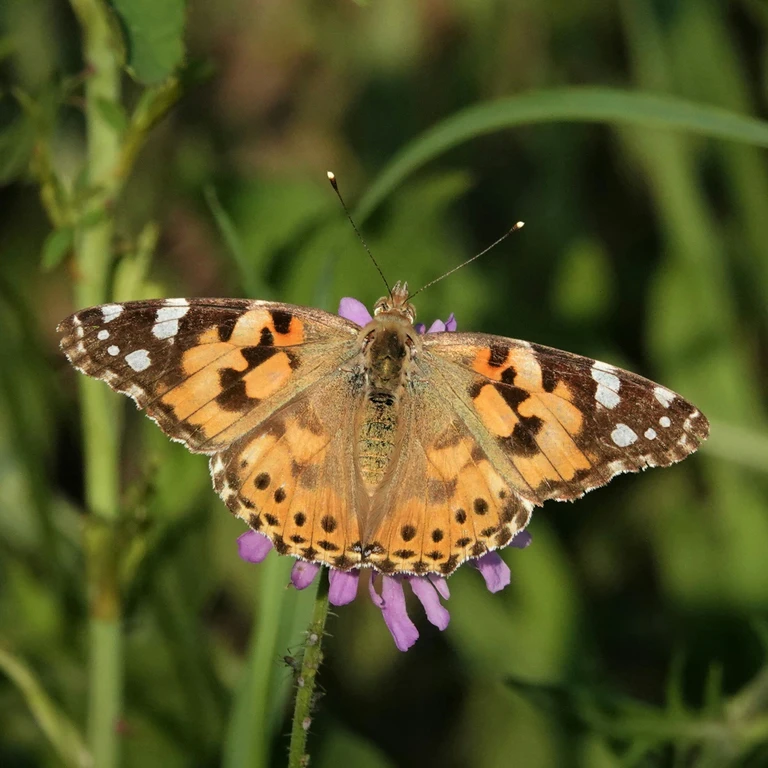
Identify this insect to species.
Vanessa cardui
